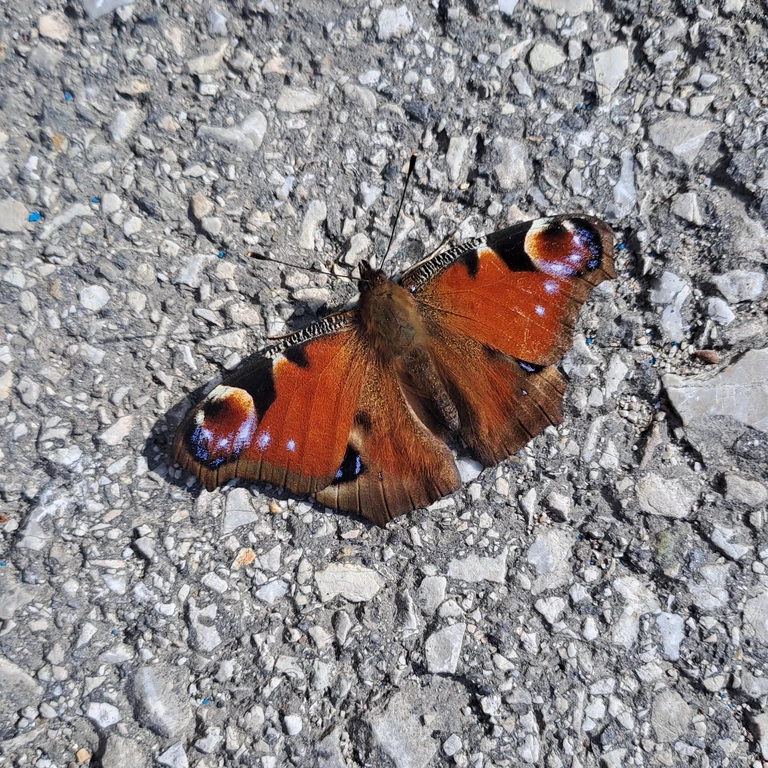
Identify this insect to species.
Aglais io
